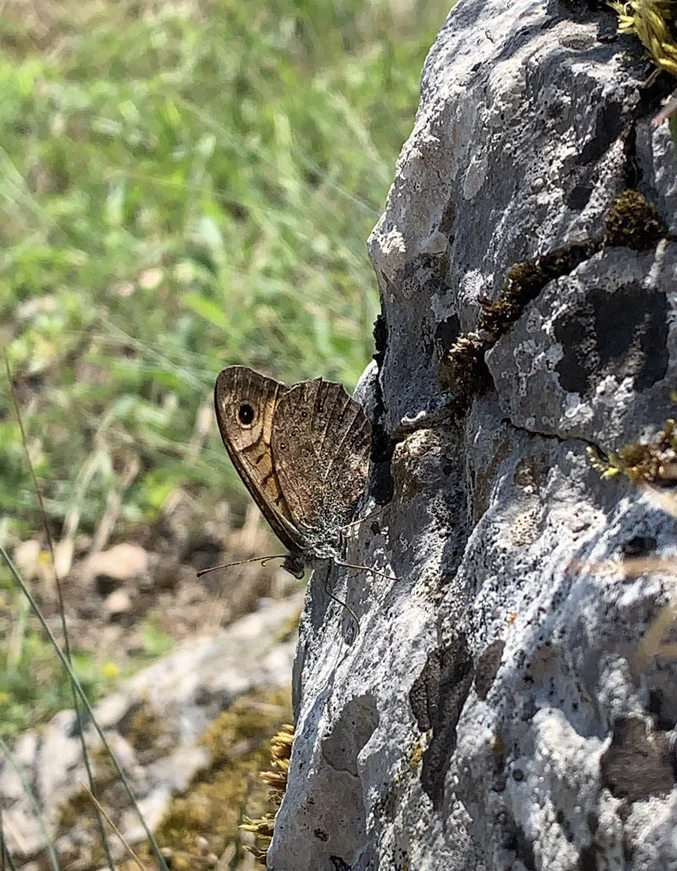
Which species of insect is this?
Lasiommata megera (also Pararge megera)
